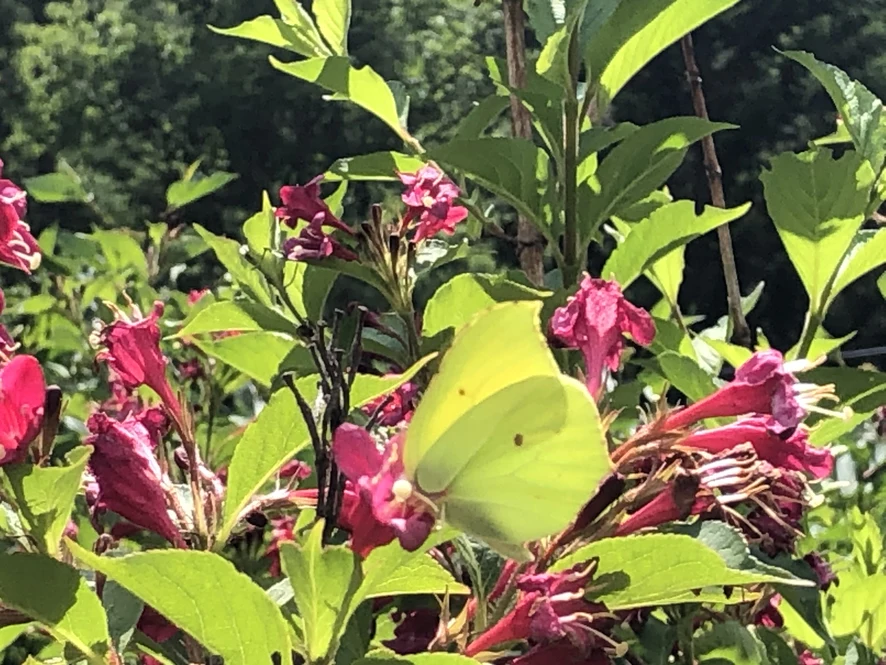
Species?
Gonepteryx rhamni
